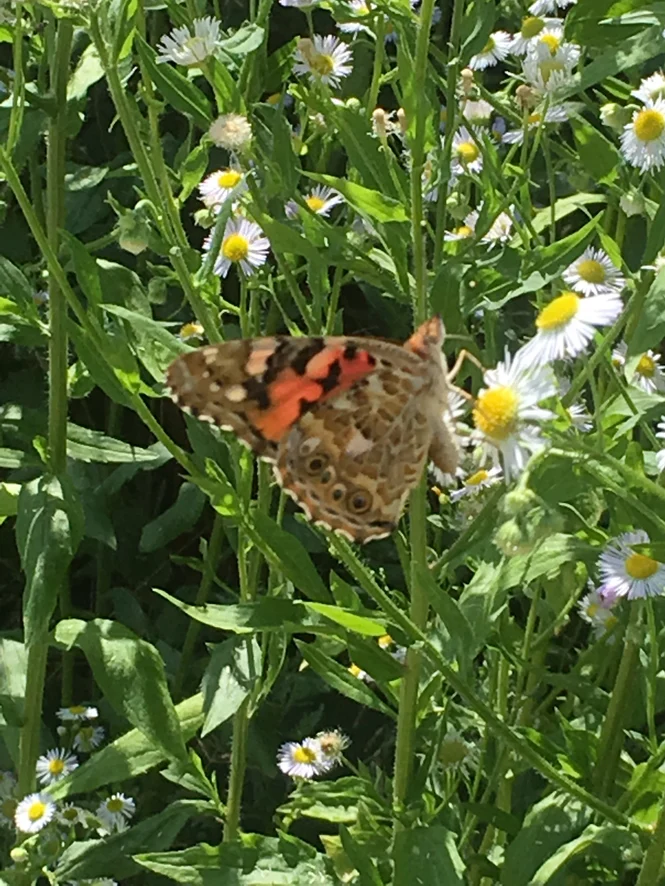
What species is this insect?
Vanessa cardui
